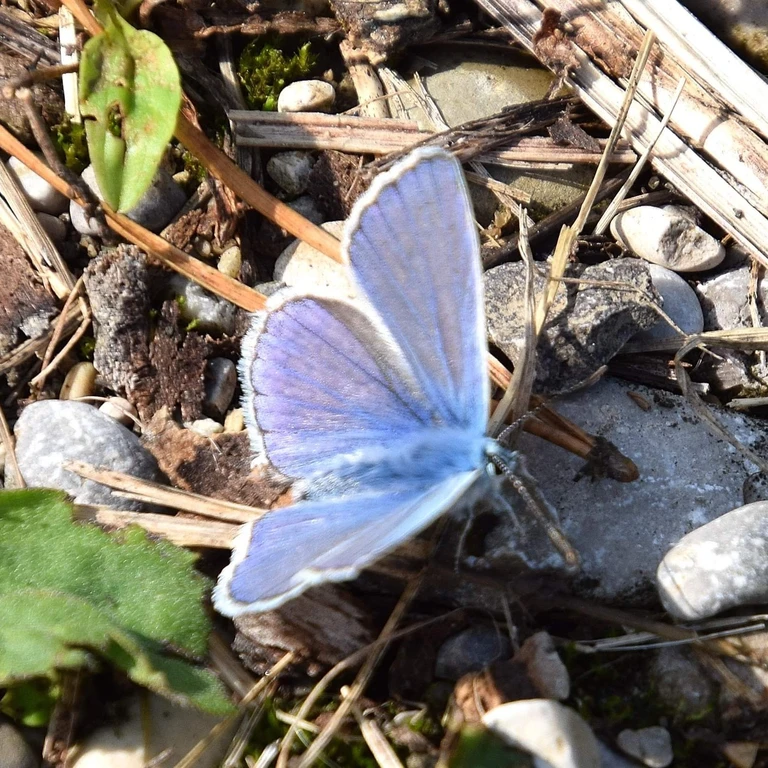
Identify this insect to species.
Polyommatus icarus
